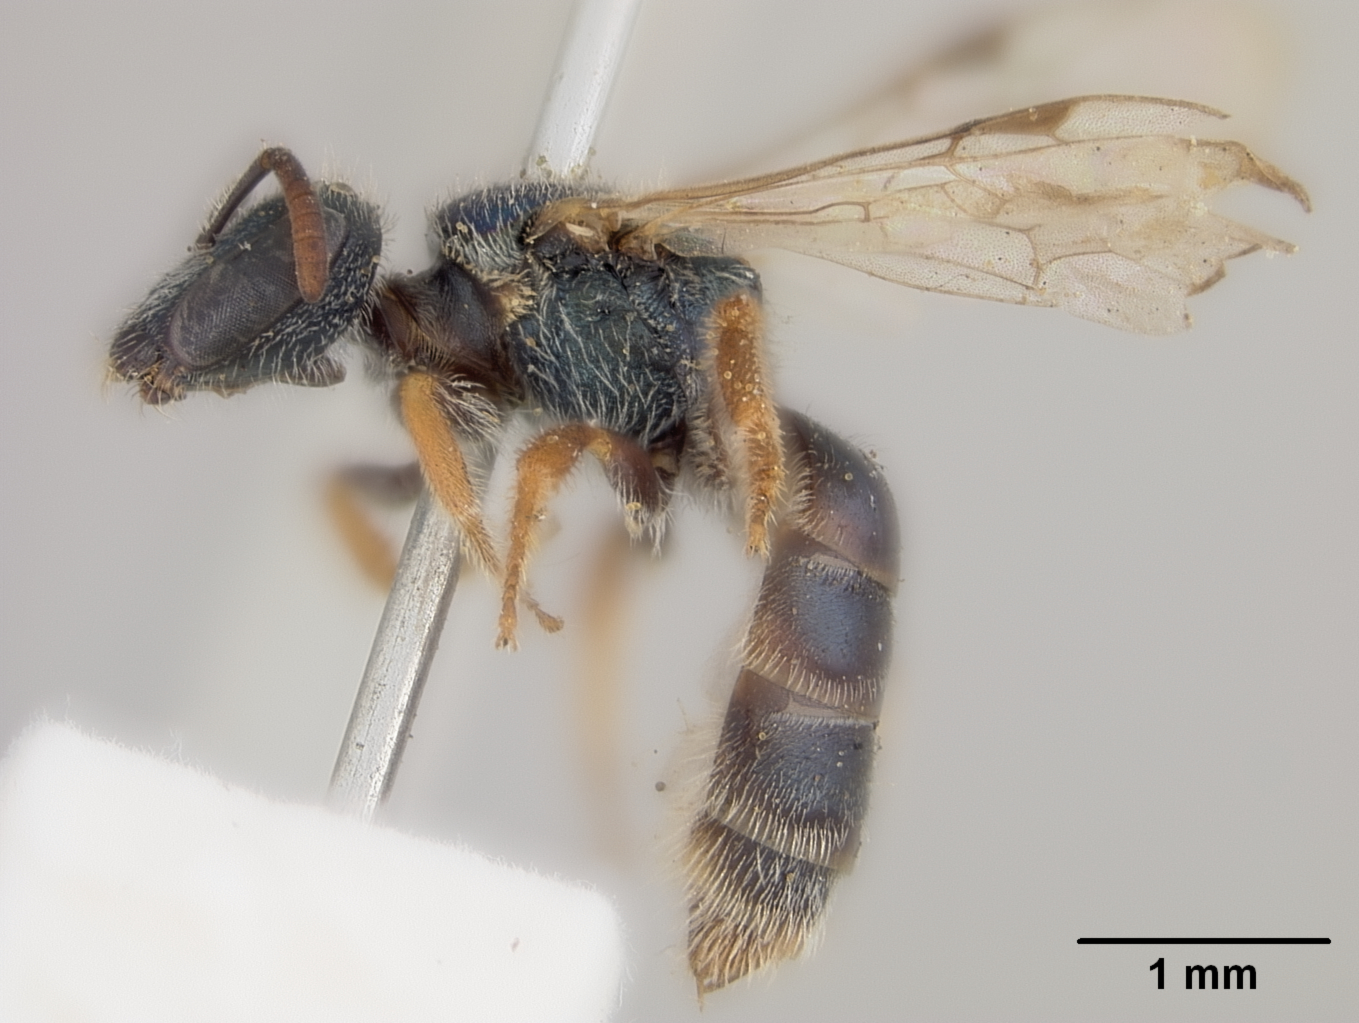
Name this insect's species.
Halictus pavonellus
